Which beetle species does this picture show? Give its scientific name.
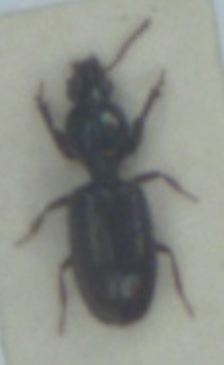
Dyschirius salinus
